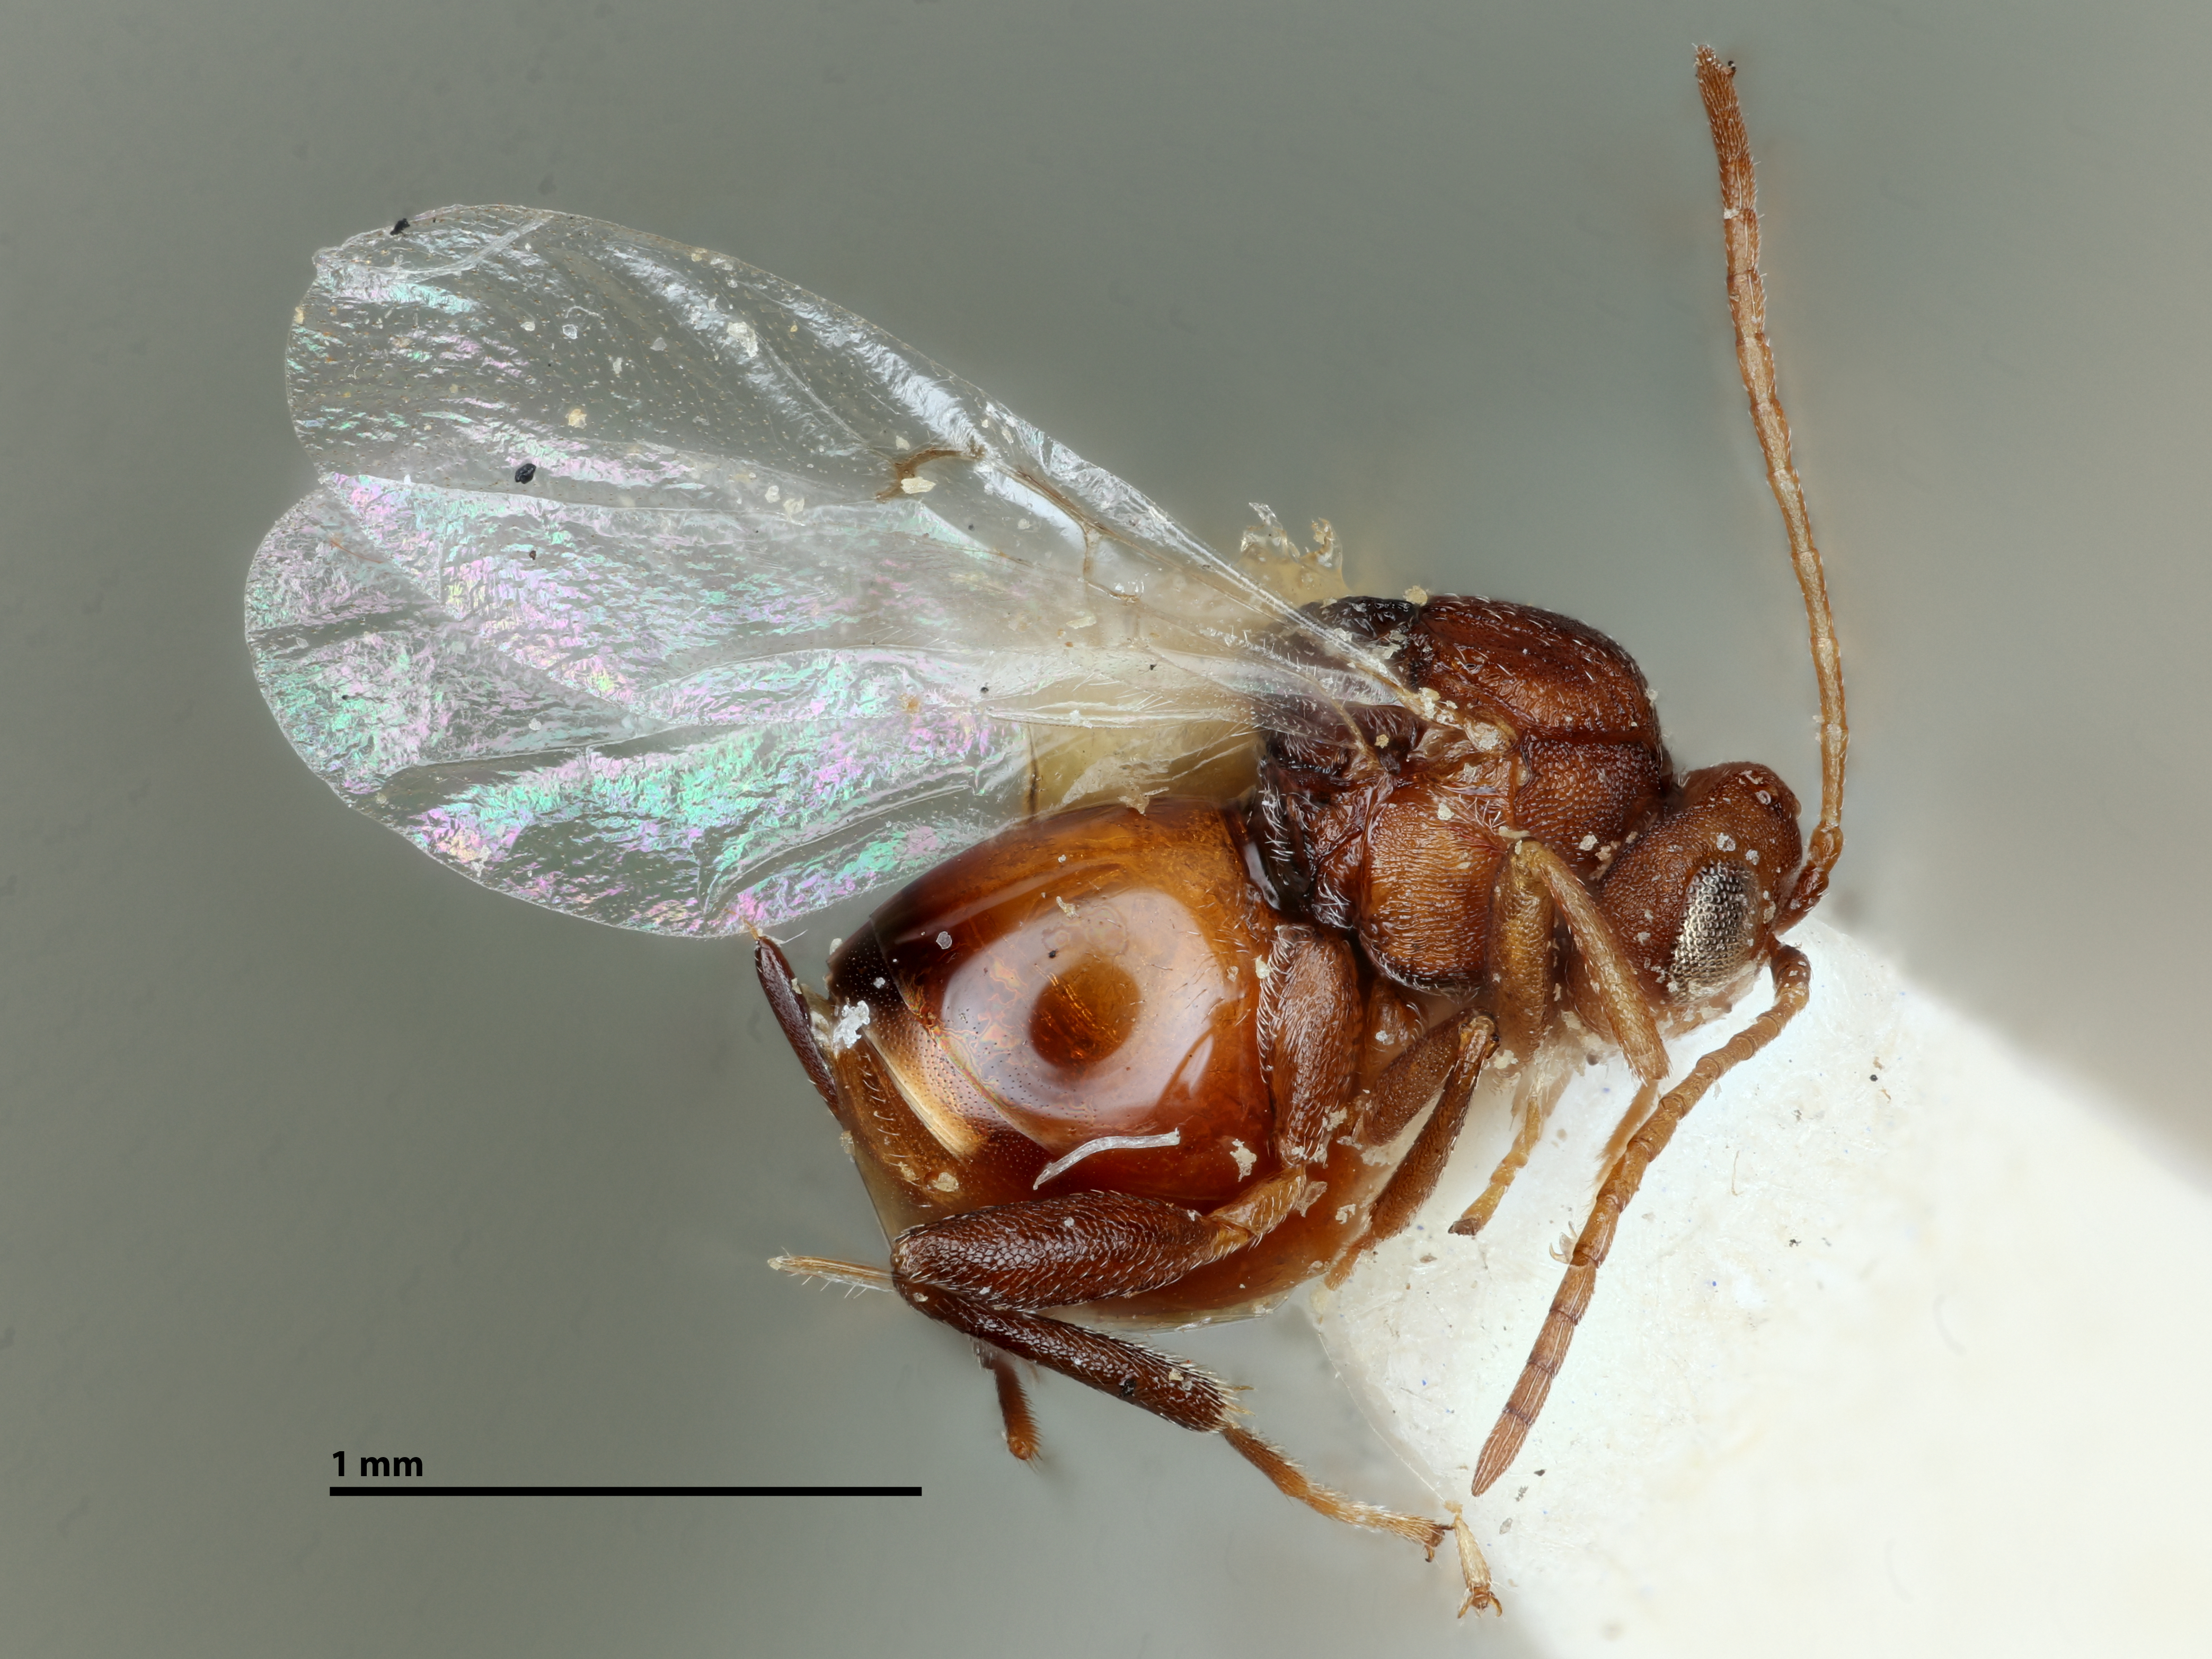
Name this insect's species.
Callirhytis parva
